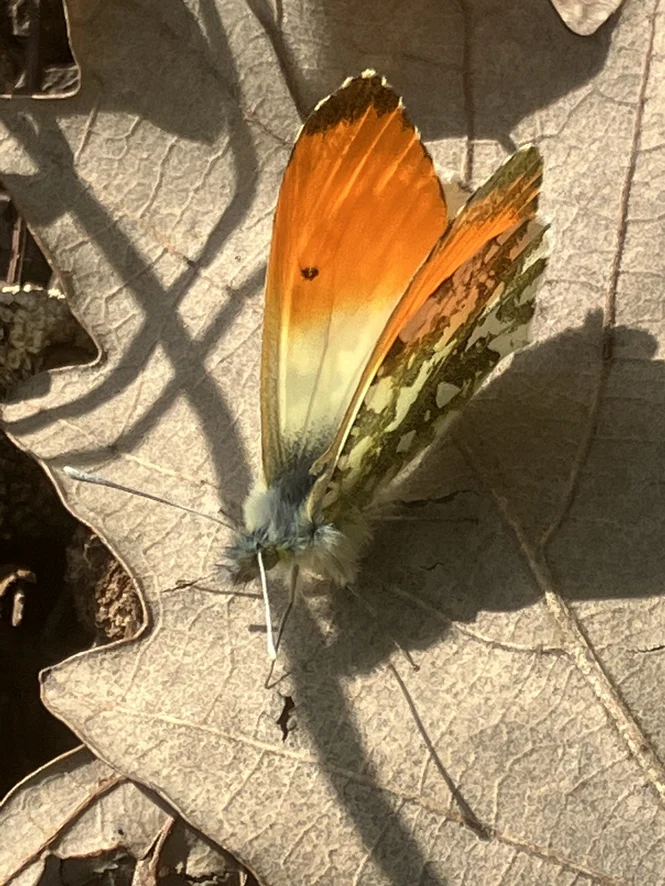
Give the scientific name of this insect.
Anthocharis cardamines
